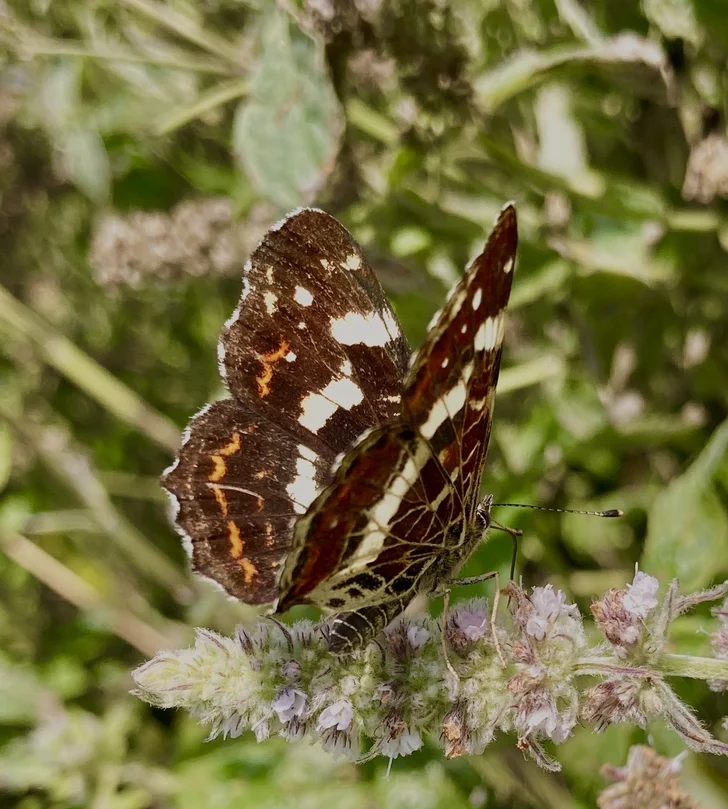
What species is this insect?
Araschnia levana
